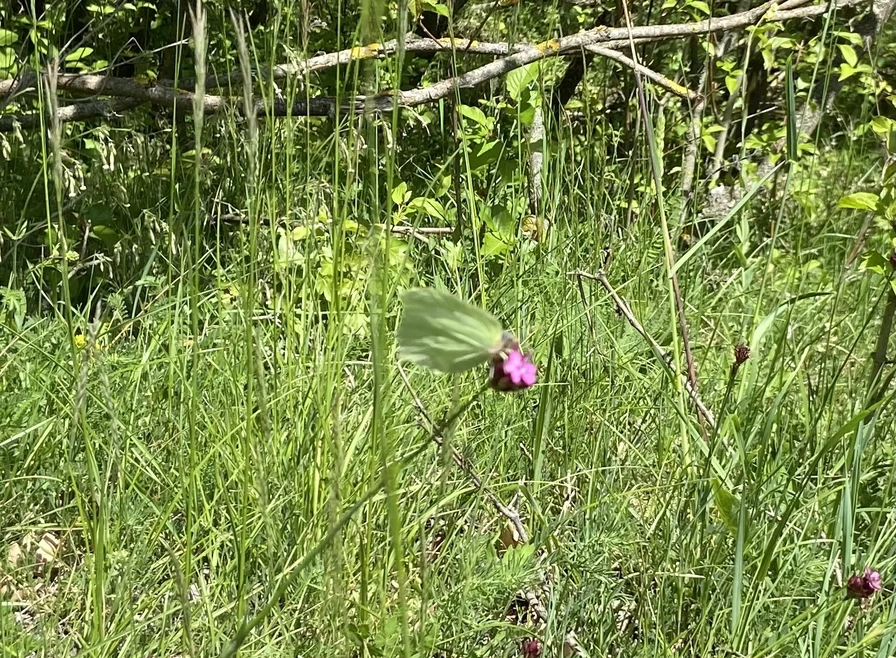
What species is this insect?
Gonepteryx rhamni
